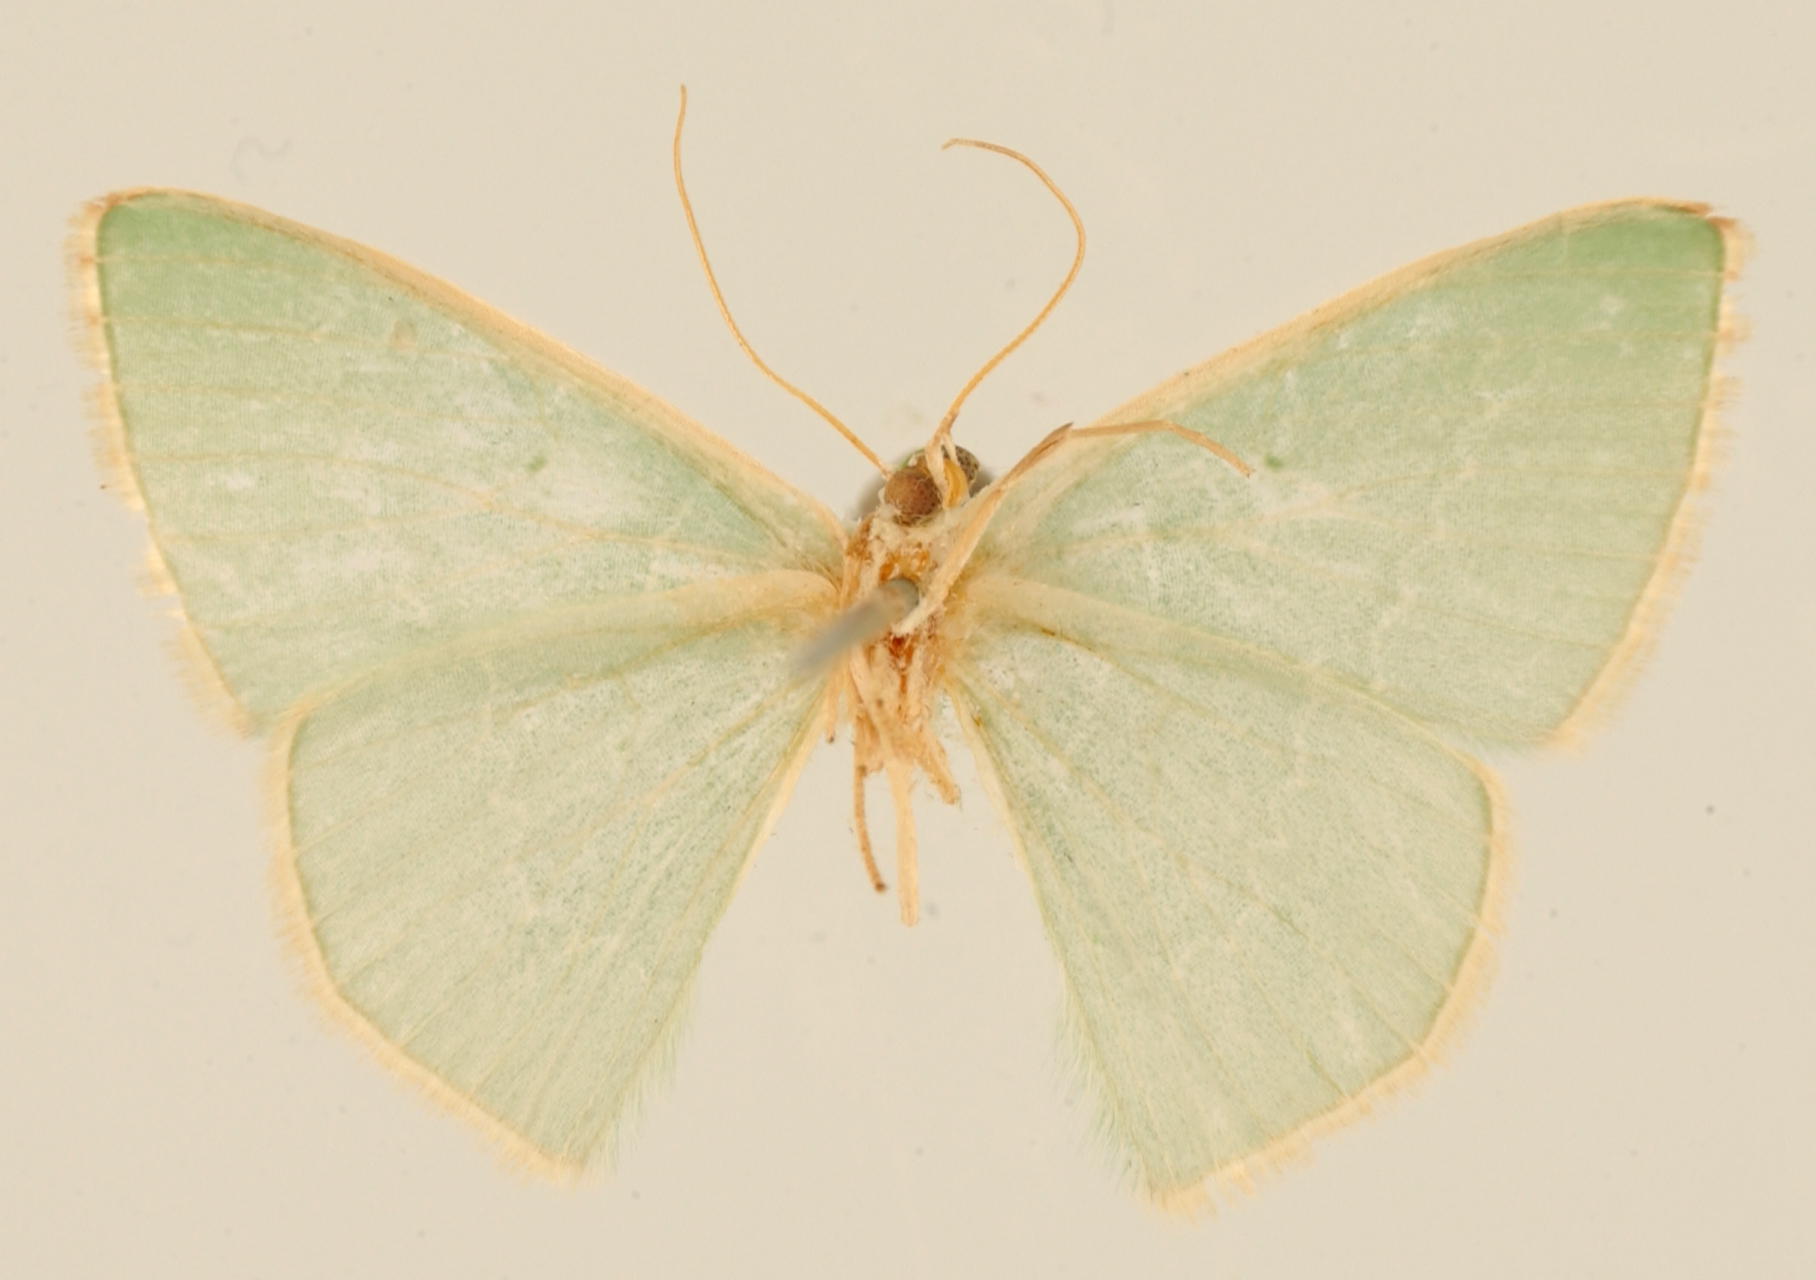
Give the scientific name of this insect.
Racheospila virididiscata
